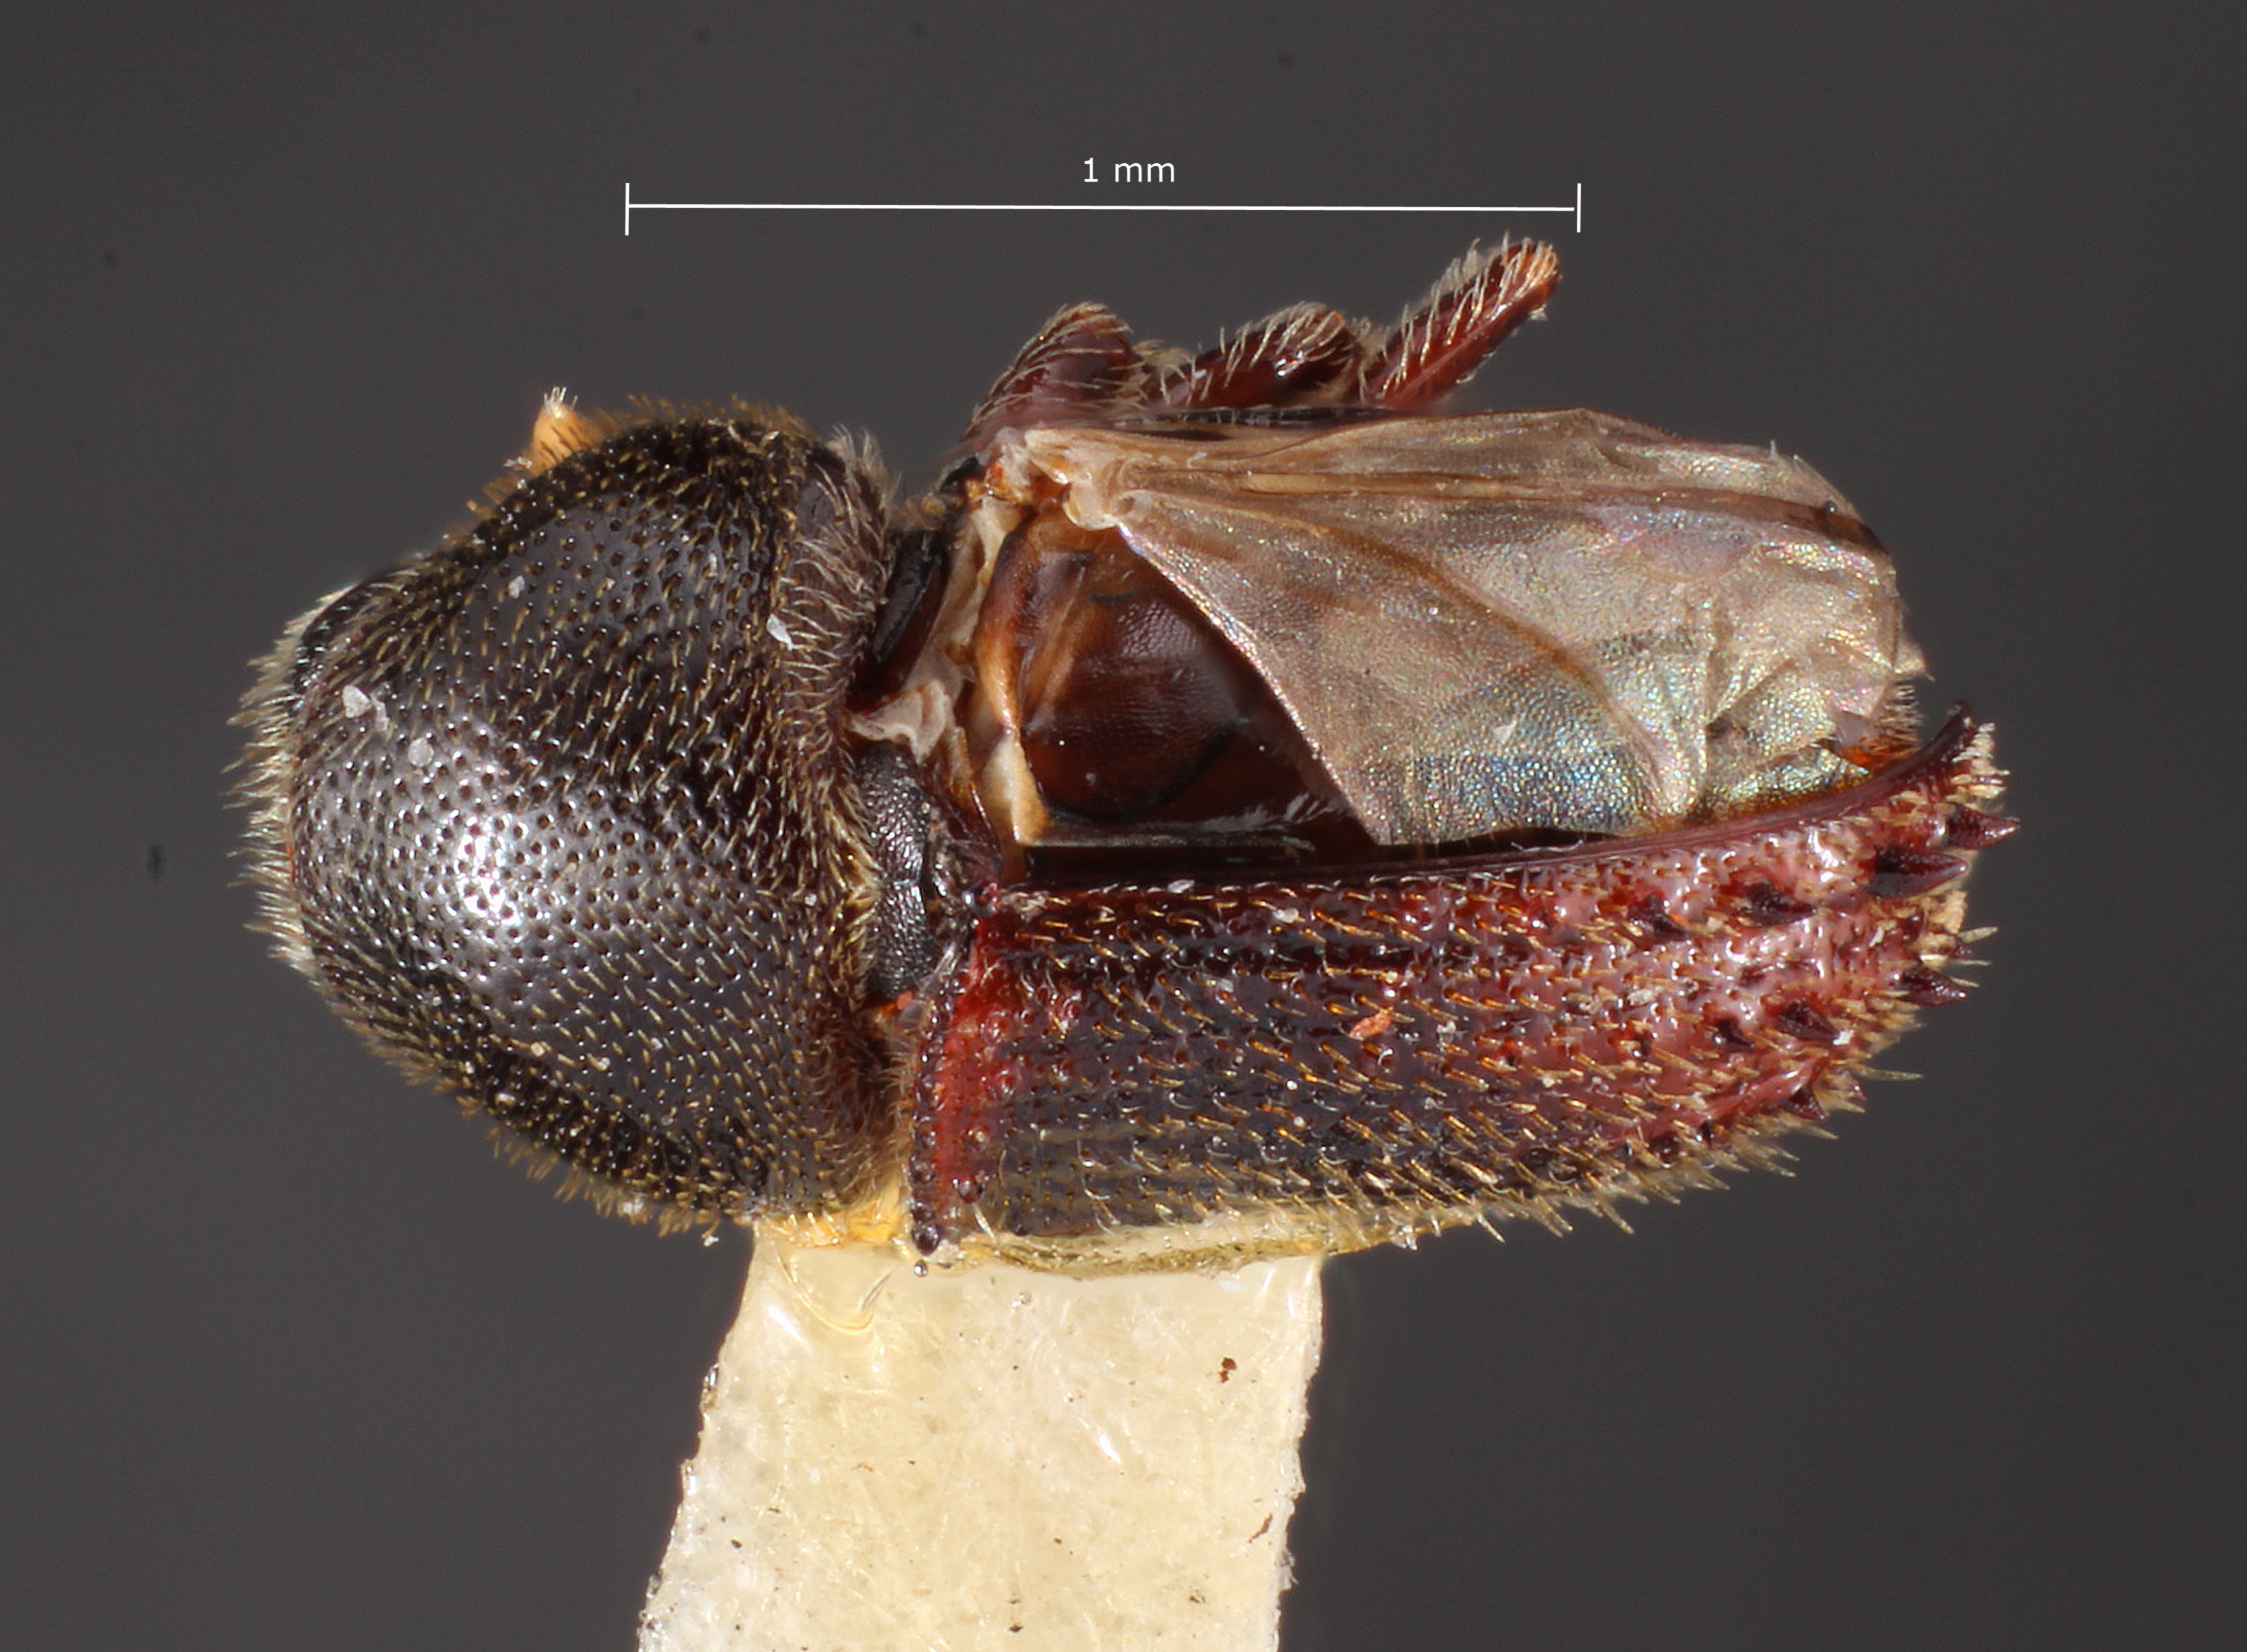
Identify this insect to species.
Phloeosinus spinosus
